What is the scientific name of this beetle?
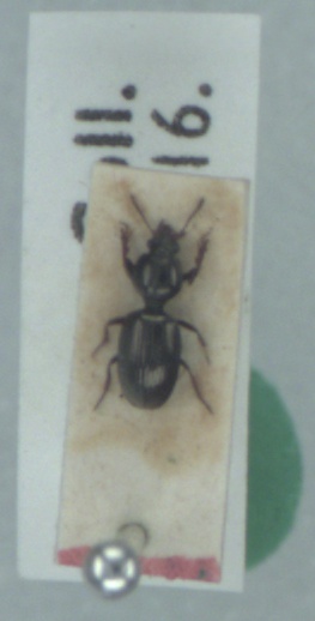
Dyschirius thoracicus
